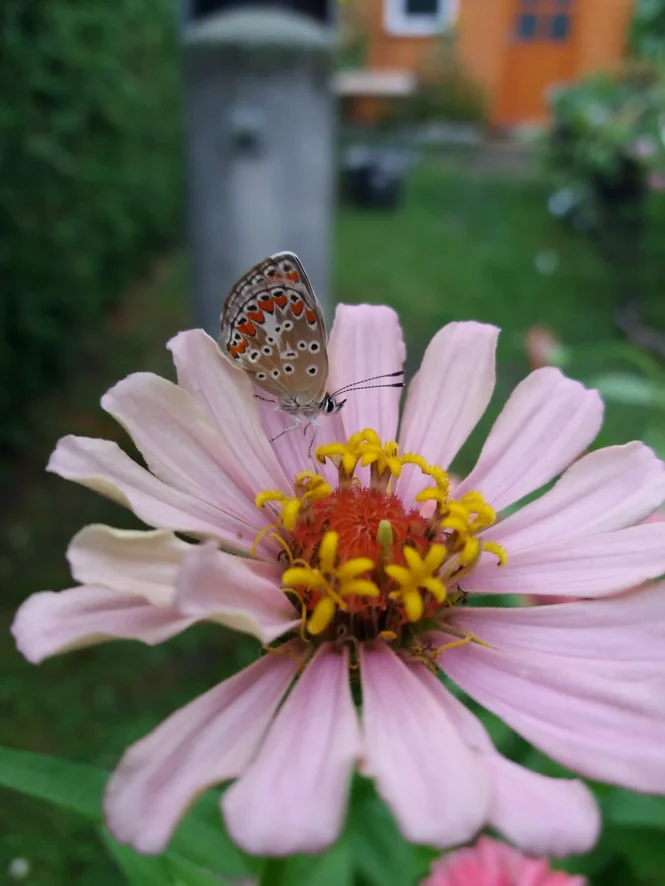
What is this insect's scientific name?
Aricia agestis/artaxerxes
